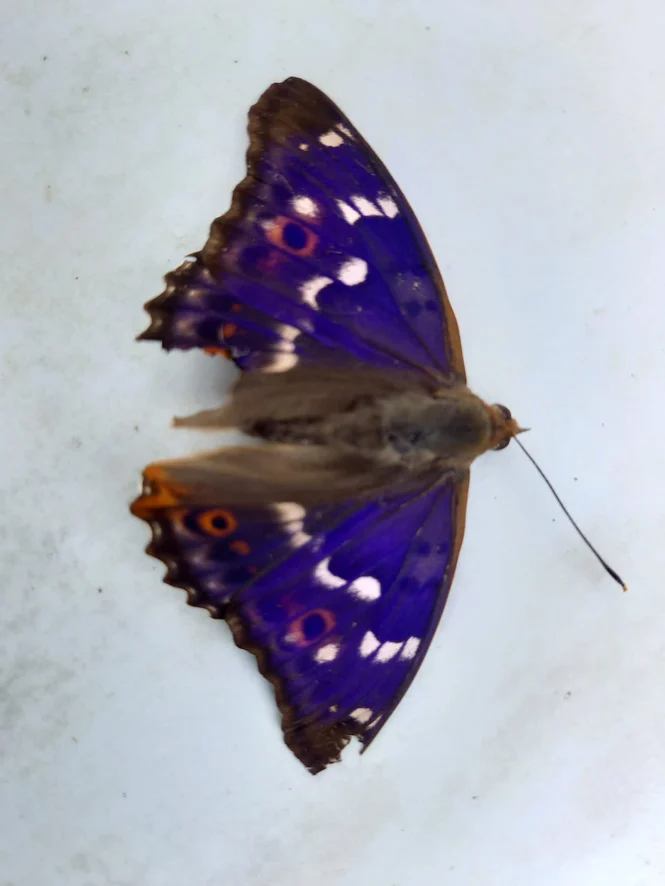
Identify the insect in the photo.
Apatura ilia
